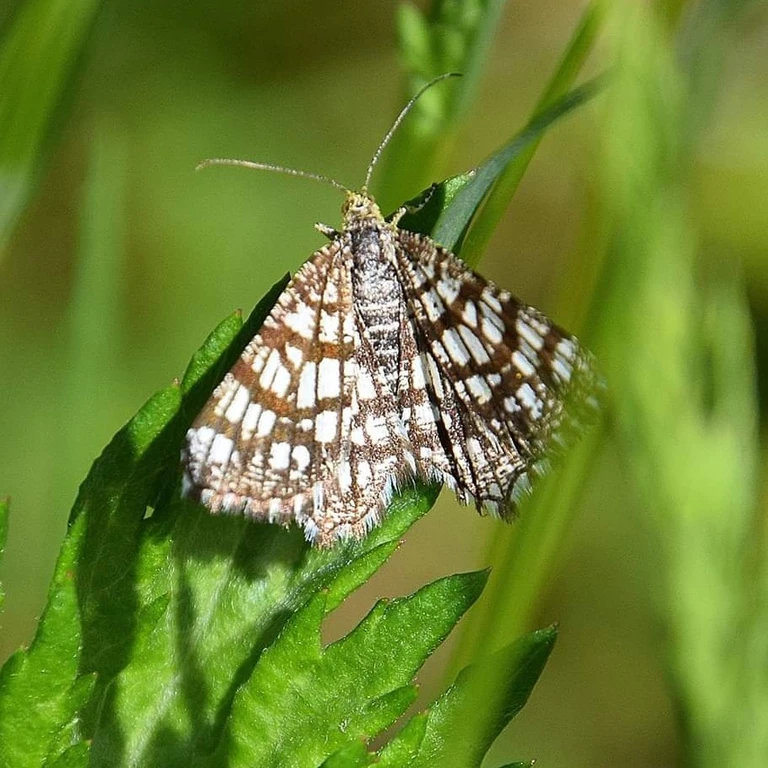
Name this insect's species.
Chiasmia clathrata
